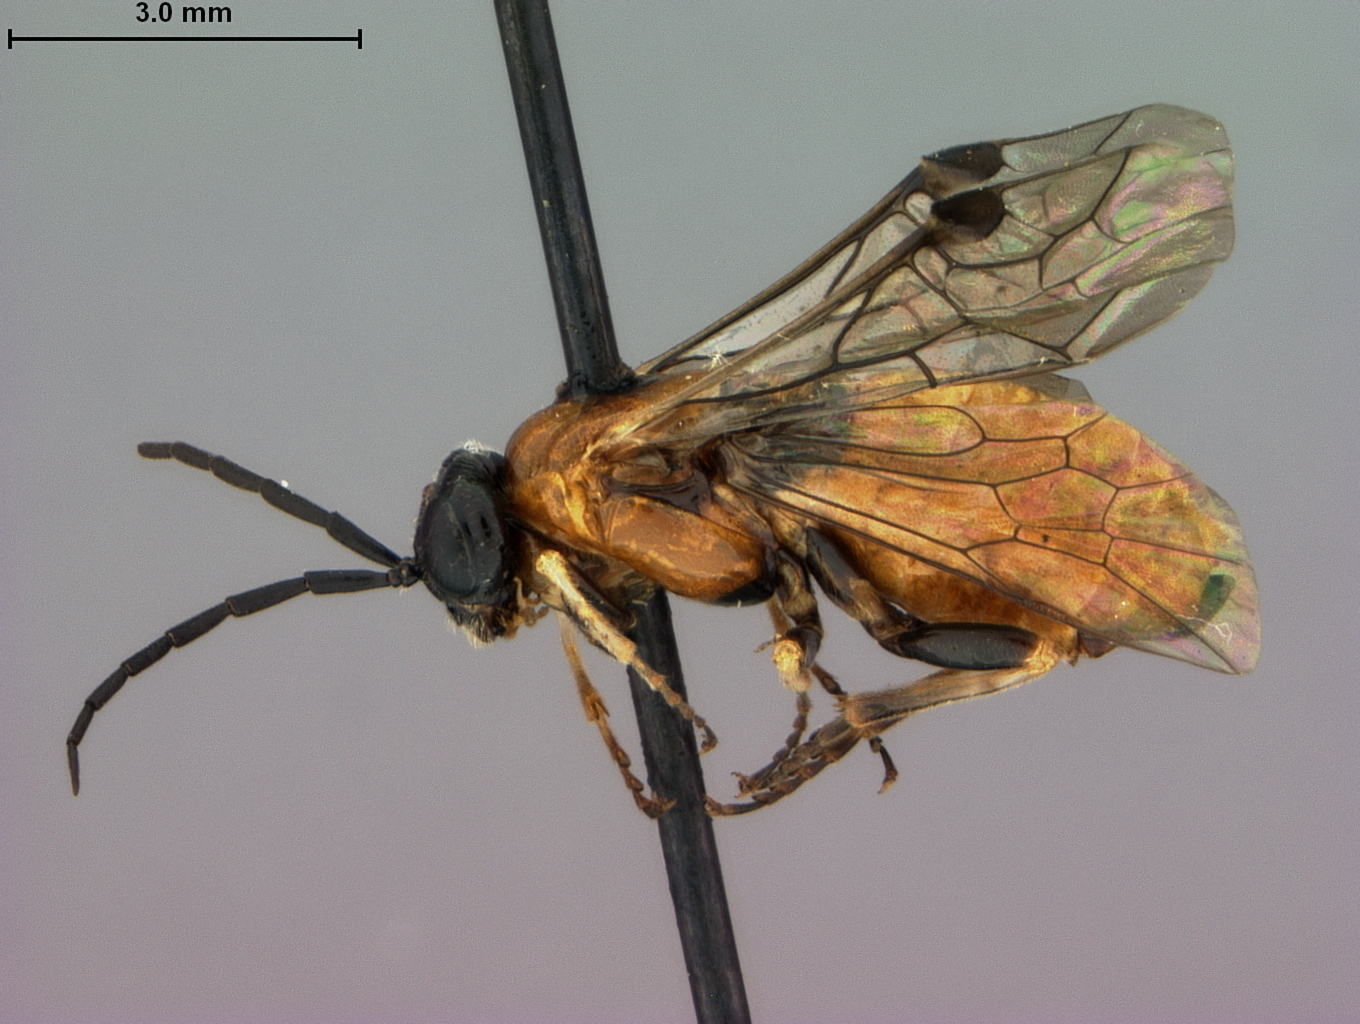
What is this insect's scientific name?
Susana rufa
